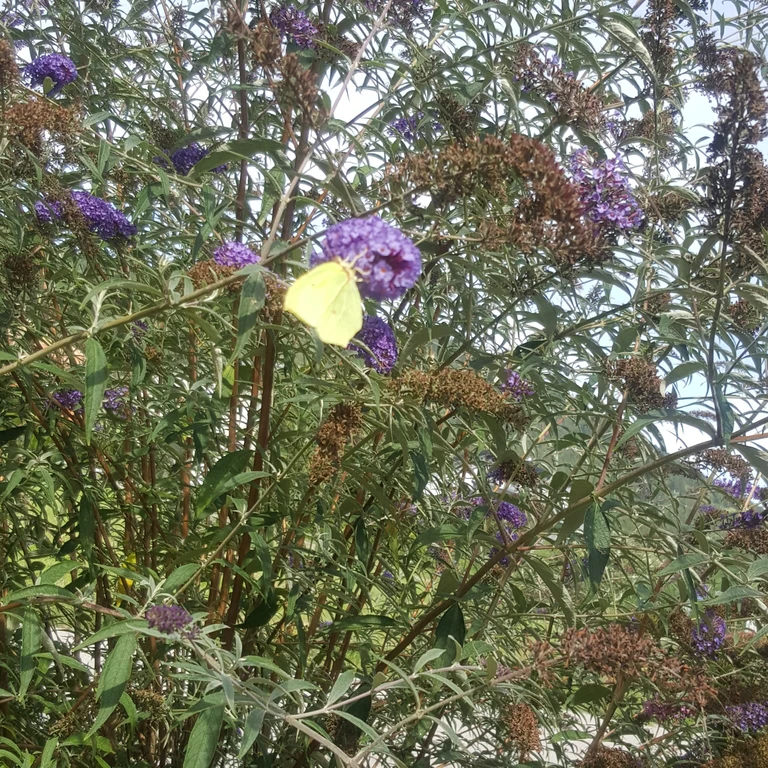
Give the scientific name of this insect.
Gonepteryx rhamni
